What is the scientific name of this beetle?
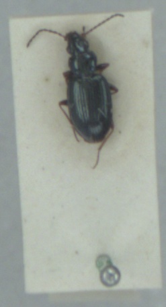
Bembidion deletum
